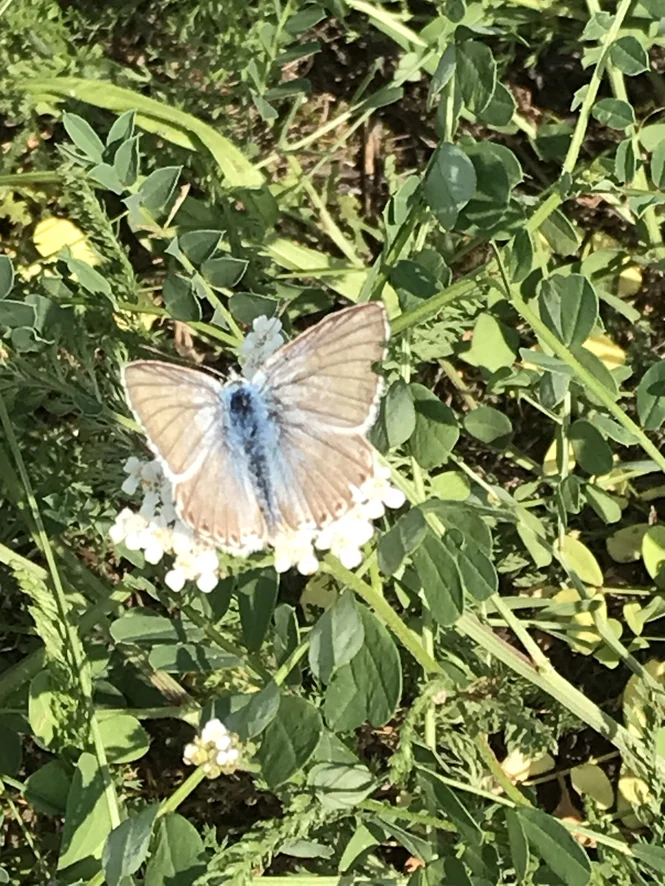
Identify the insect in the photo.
Lysandra coridon
